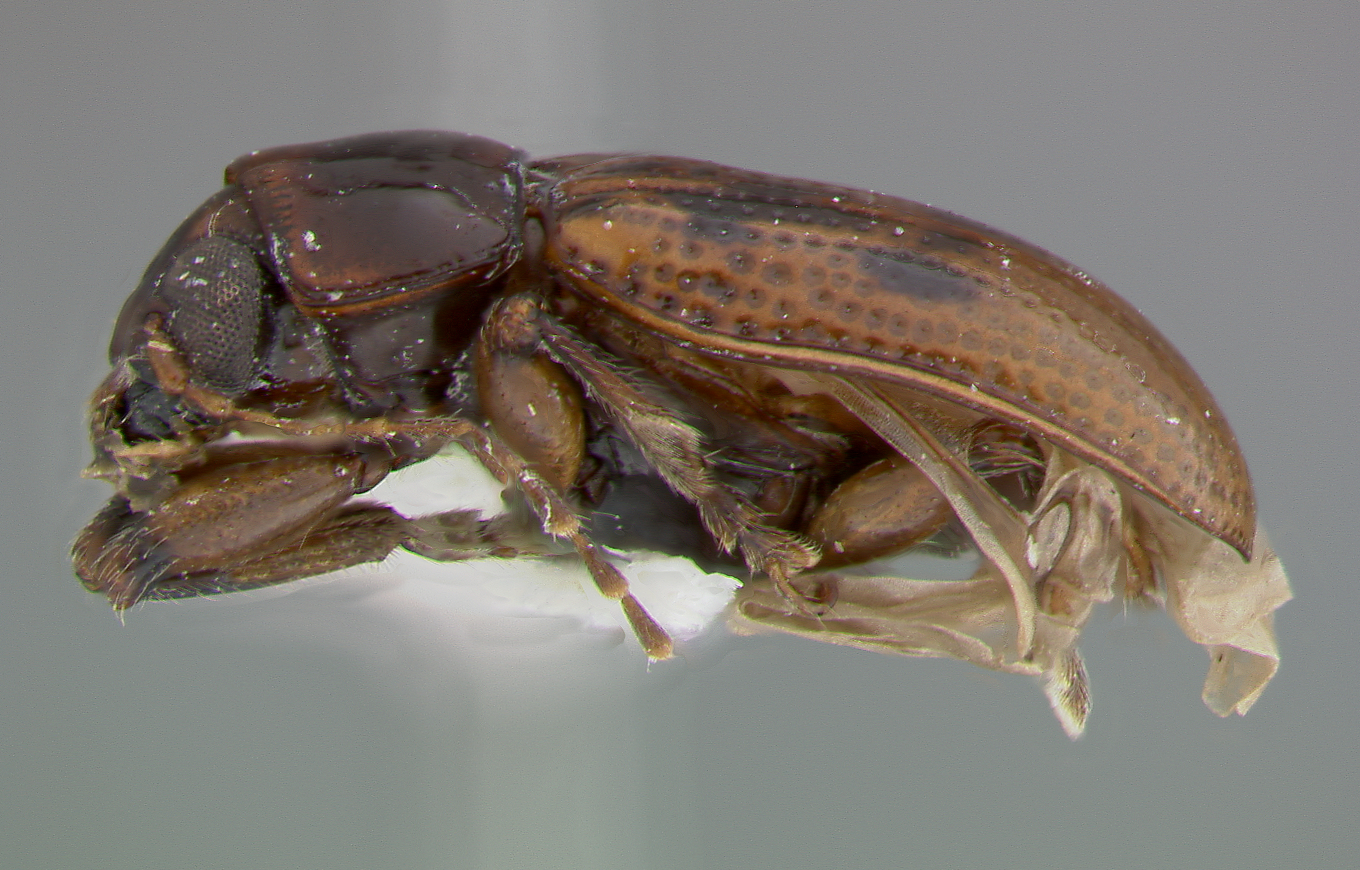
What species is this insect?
Metachroma leonardi
